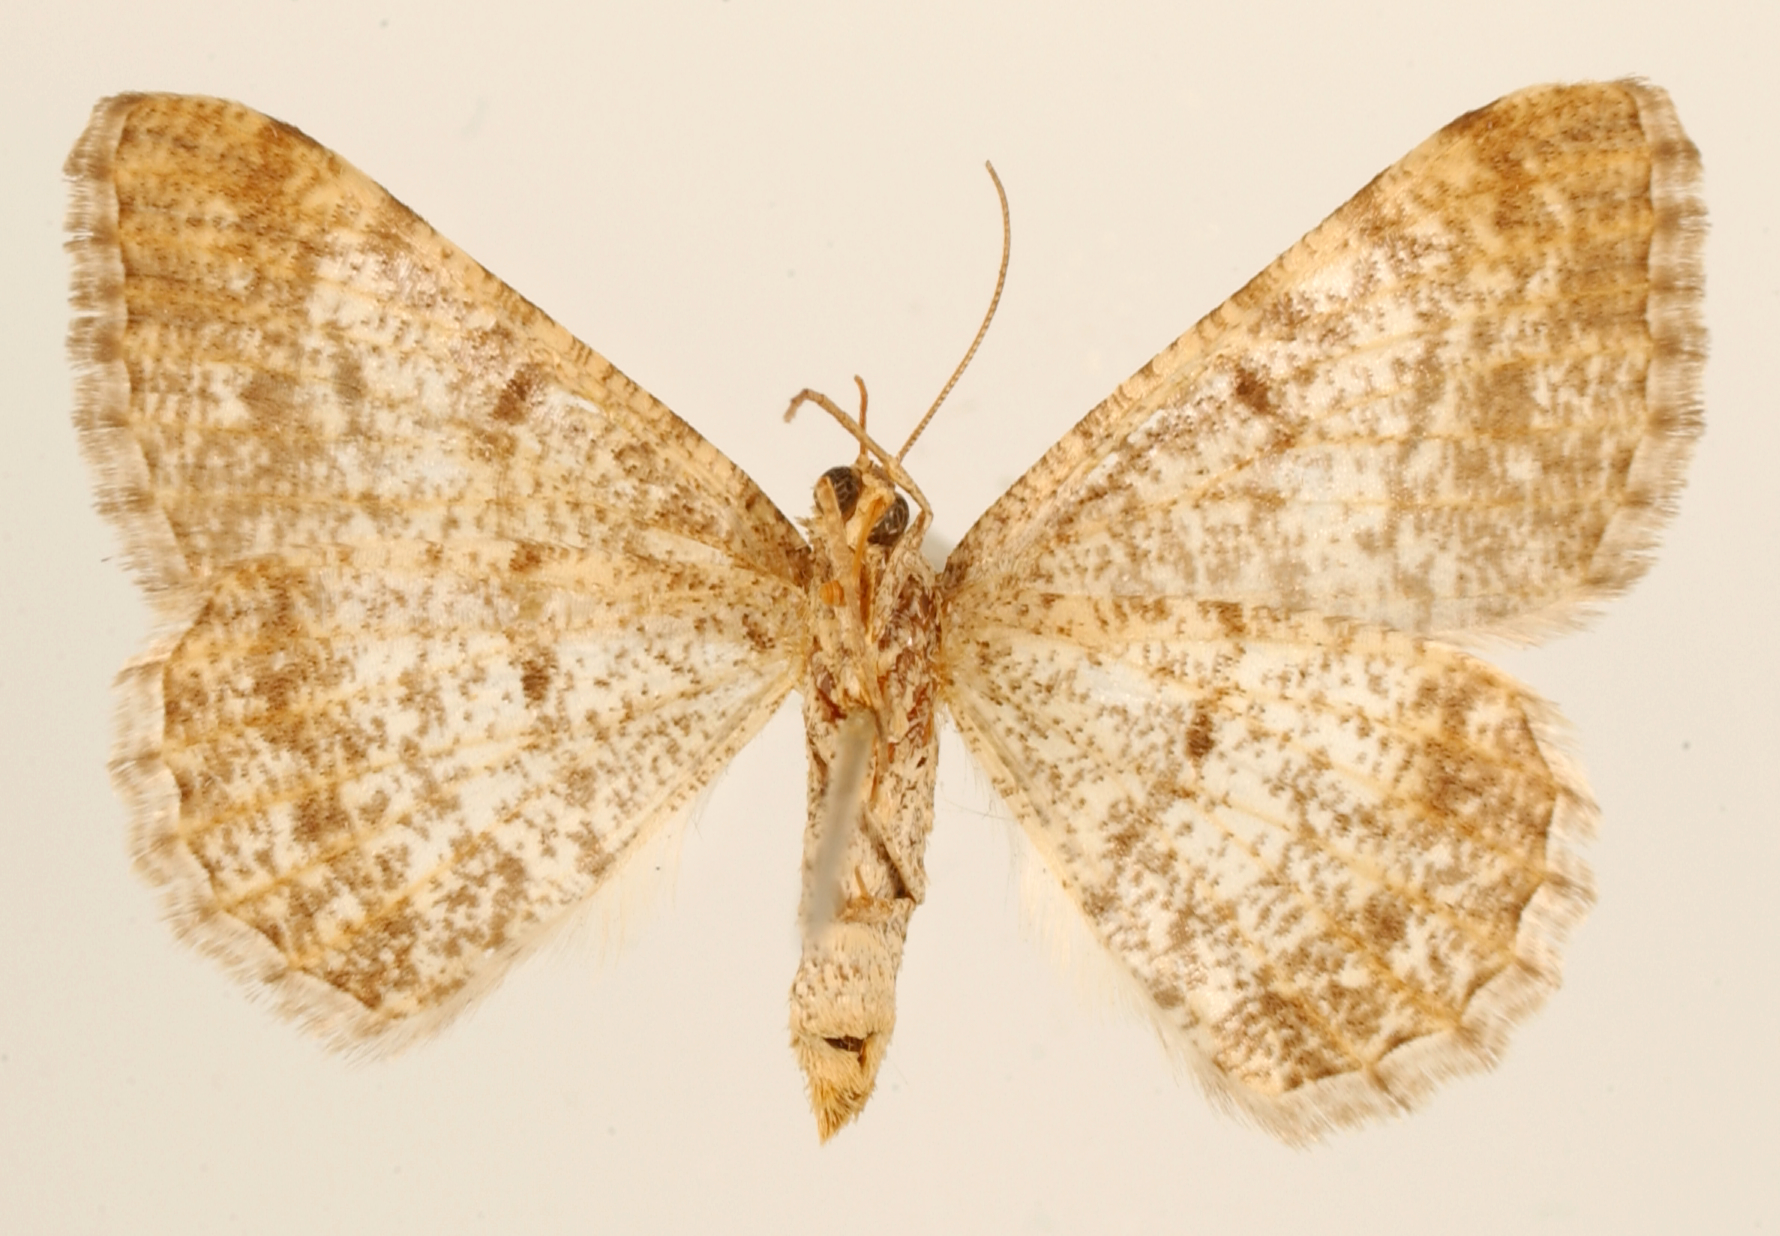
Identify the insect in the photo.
Sciagraphia stabilata
